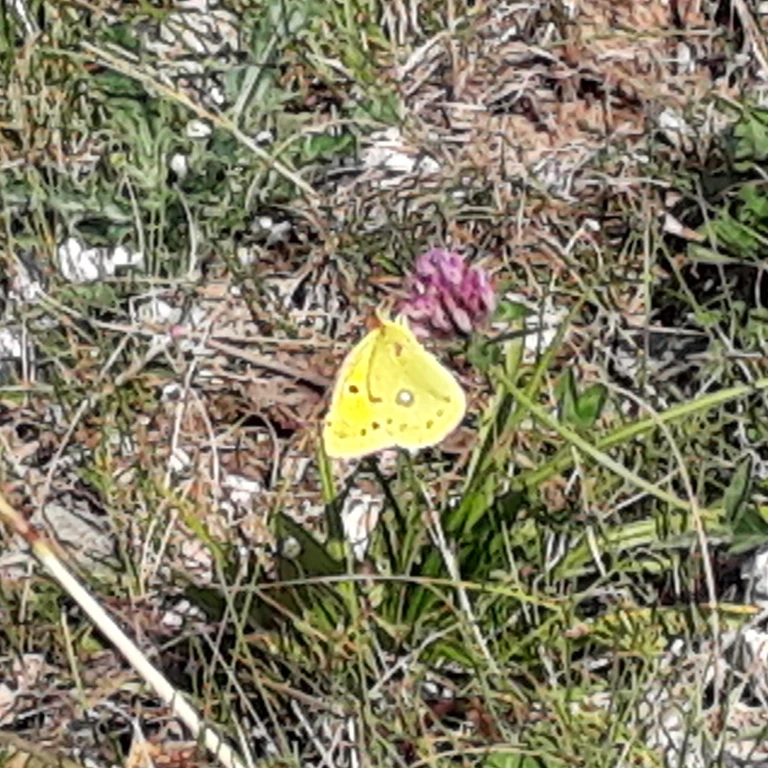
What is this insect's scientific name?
Colias croceus
